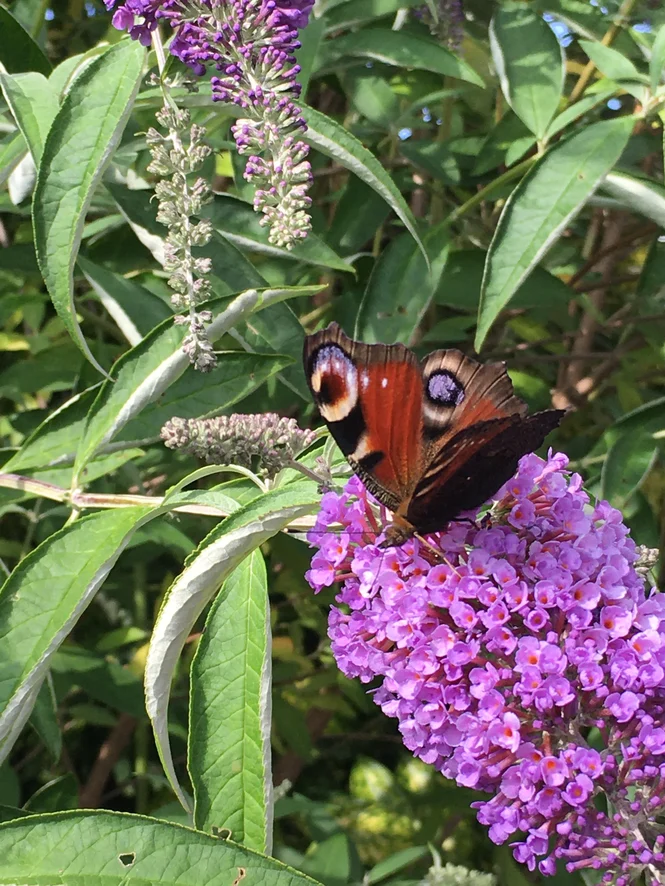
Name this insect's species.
Aglais io
